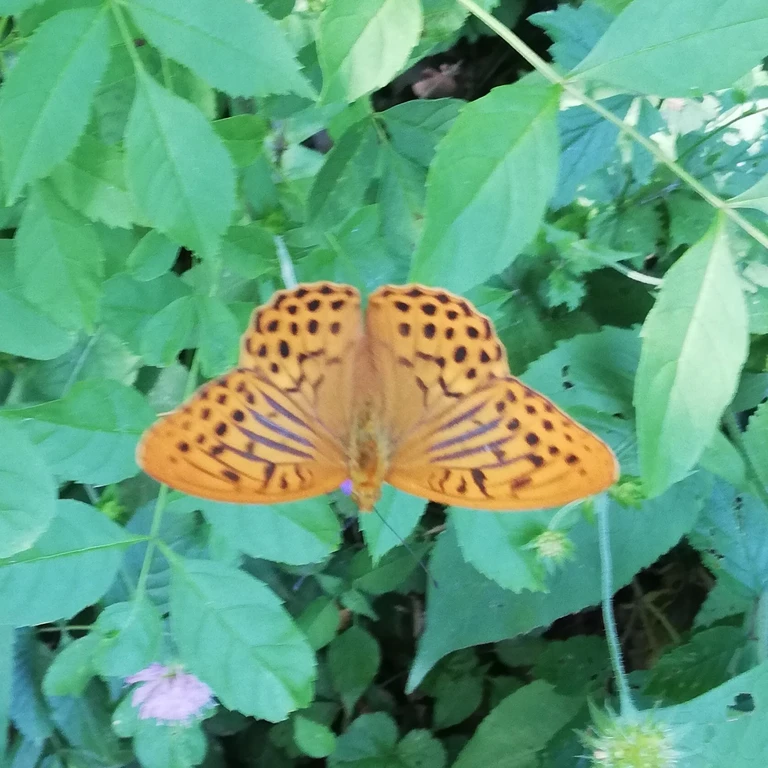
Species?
Argynnis paphia
